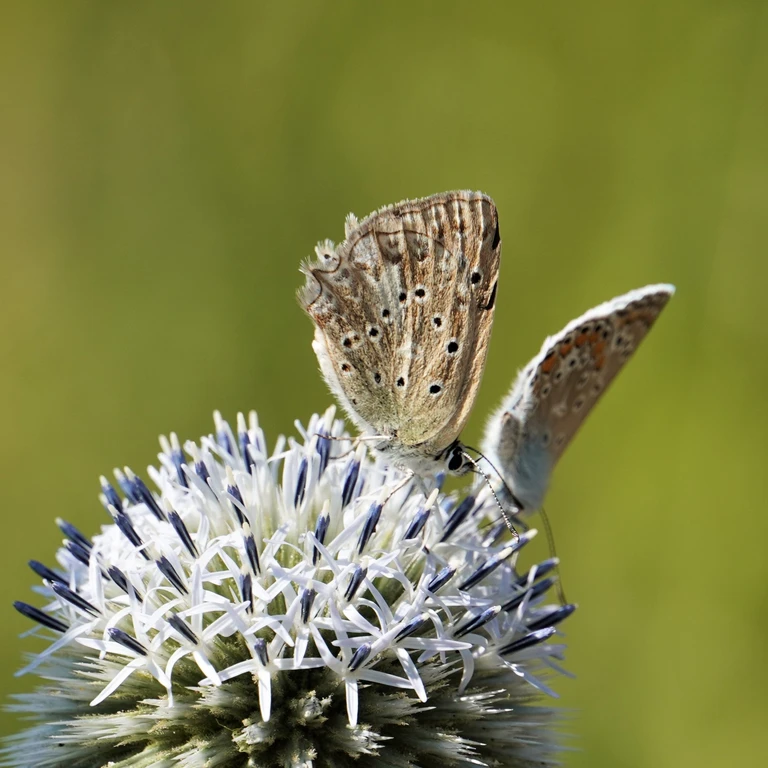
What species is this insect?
Polyommatus daphnis
